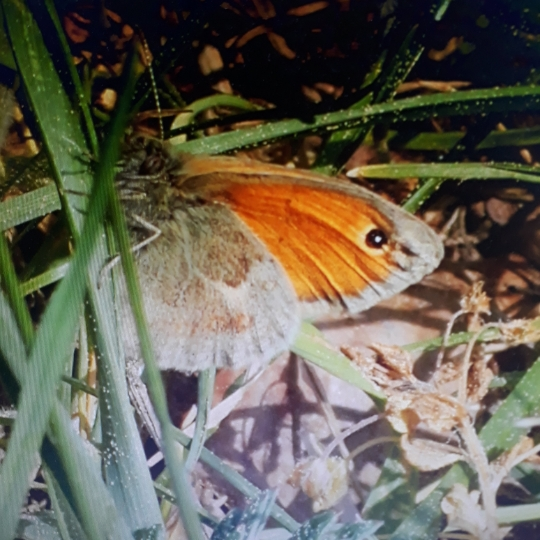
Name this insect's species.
Coenonympha pamphilus
